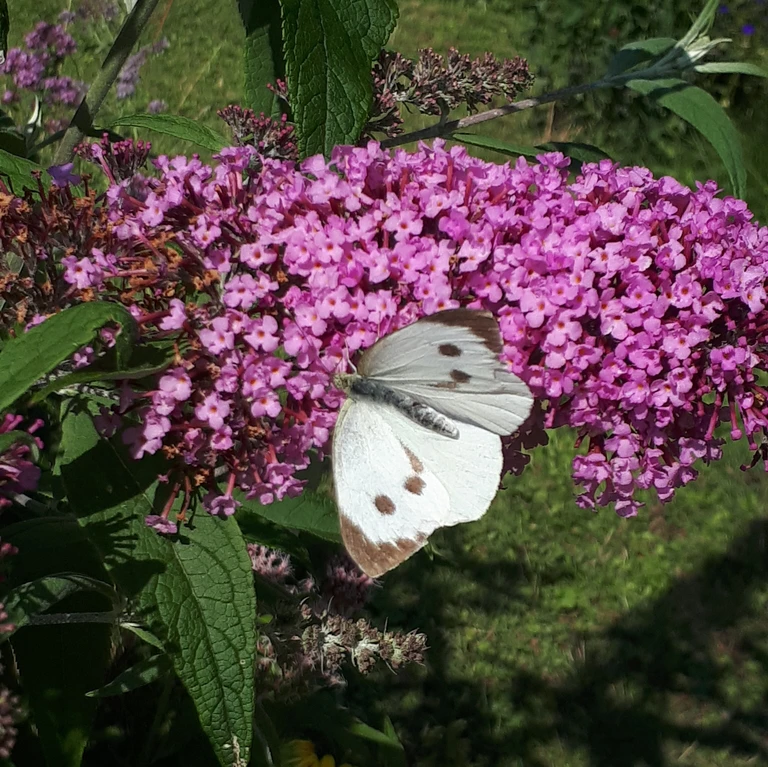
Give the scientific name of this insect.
Pieris brassicae
